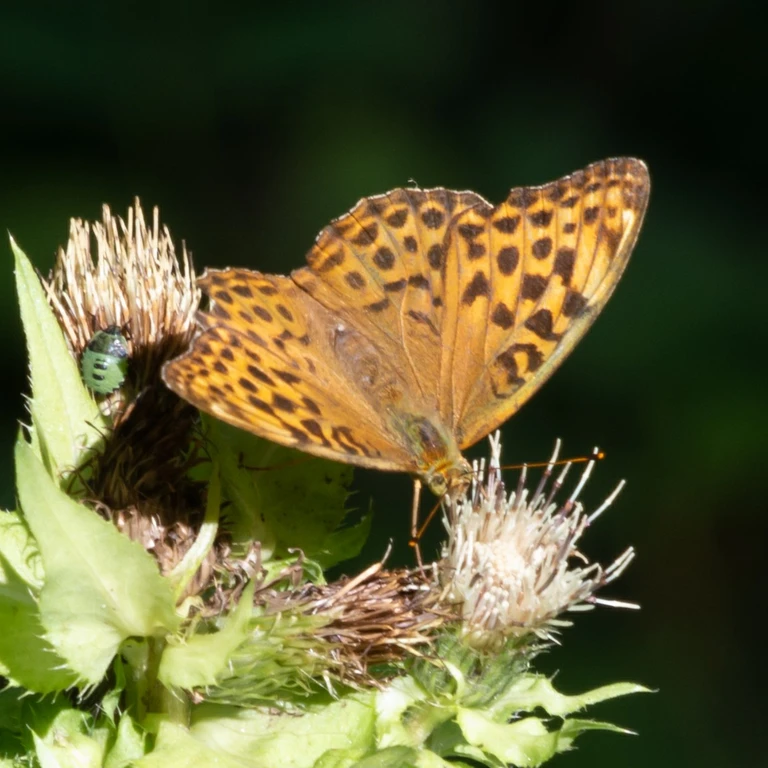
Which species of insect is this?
Argynnis paphia
